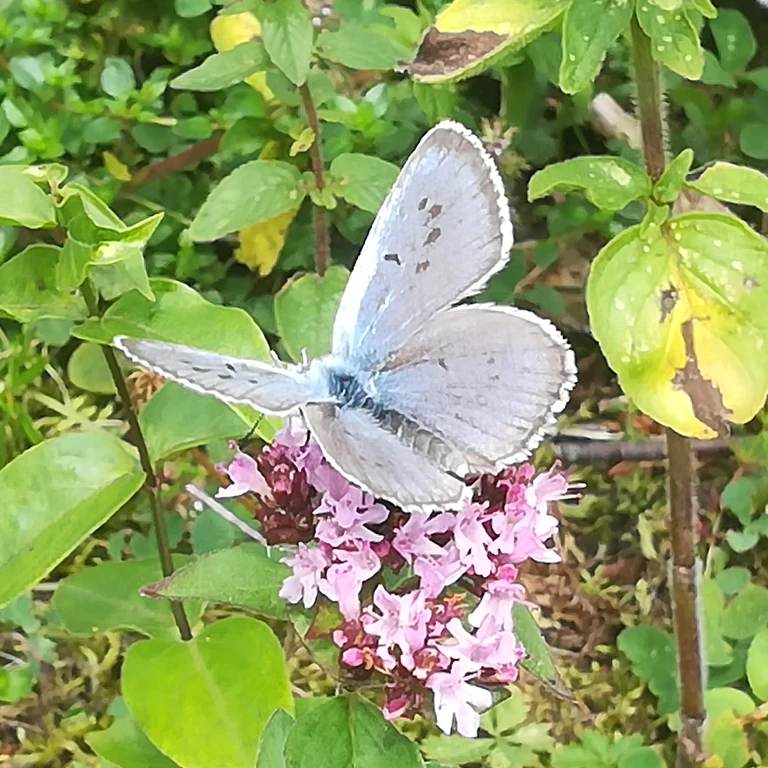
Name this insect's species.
Phengaris arion (also Maculinea arion)
